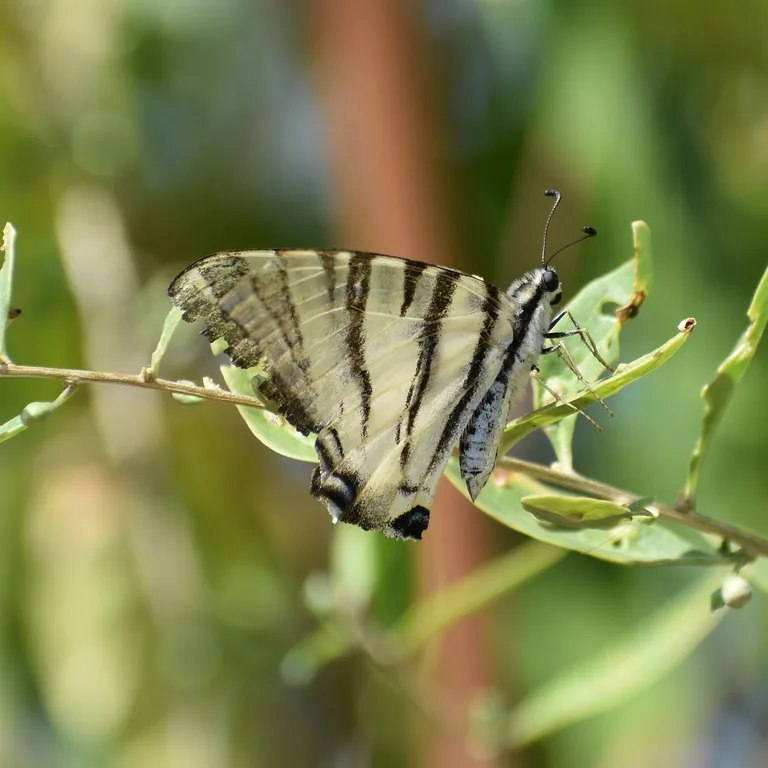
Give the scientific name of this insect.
Iphiclides podalirius
